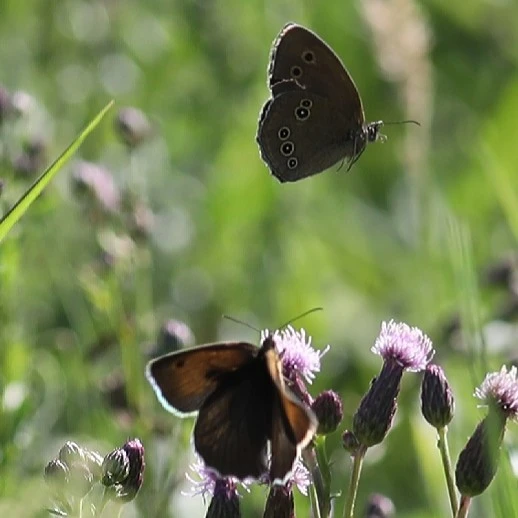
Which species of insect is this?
Aphantopus hyperantus
